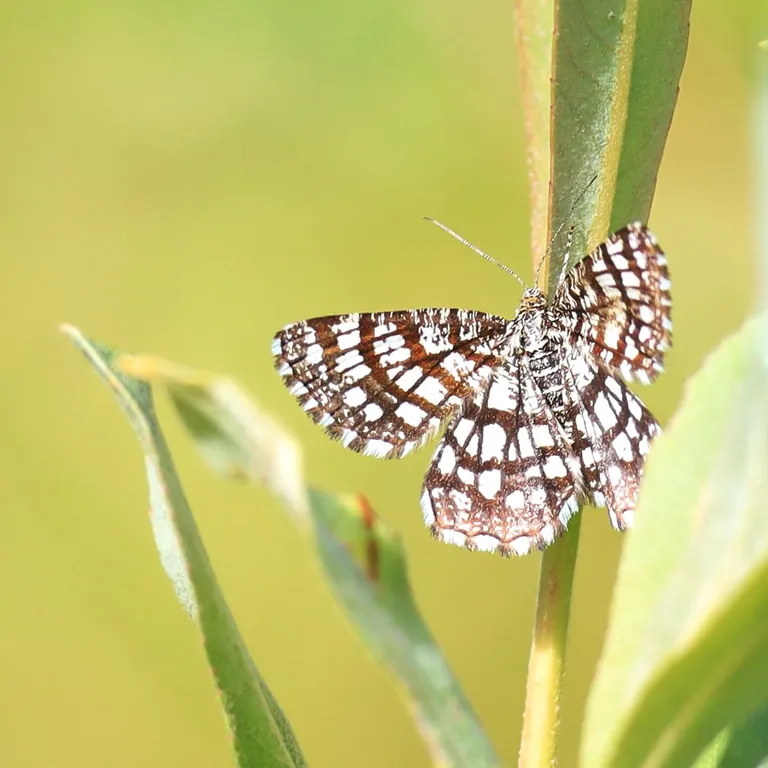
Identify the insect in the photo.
Chiasmia clathrata
